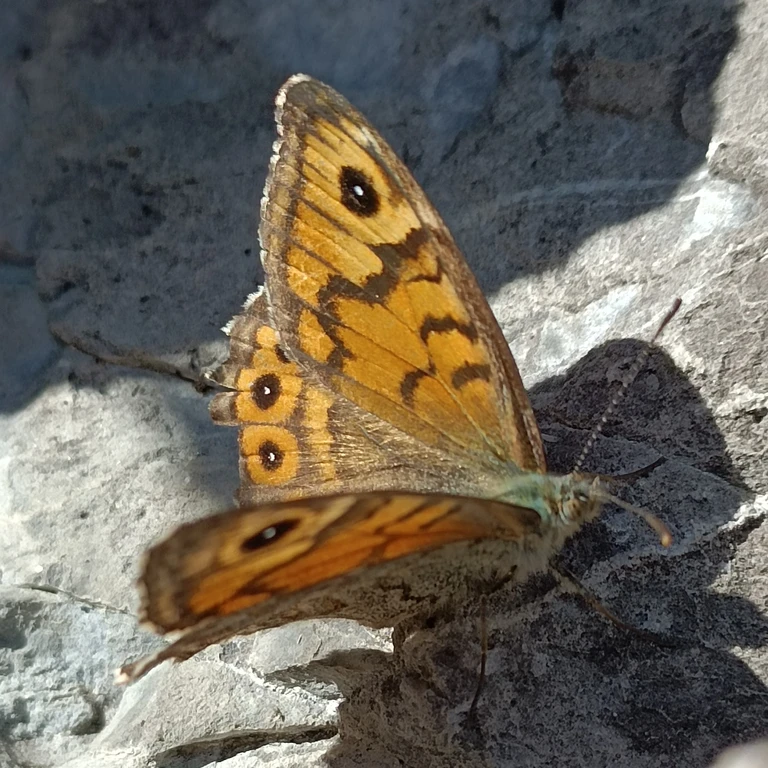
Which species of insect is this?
Lasiommata megera (also Pararge megera)
